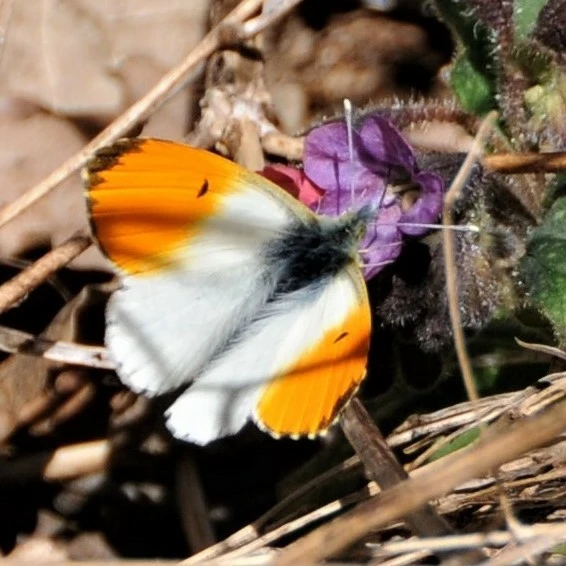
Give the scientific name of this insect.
Anthocharis cardamines
